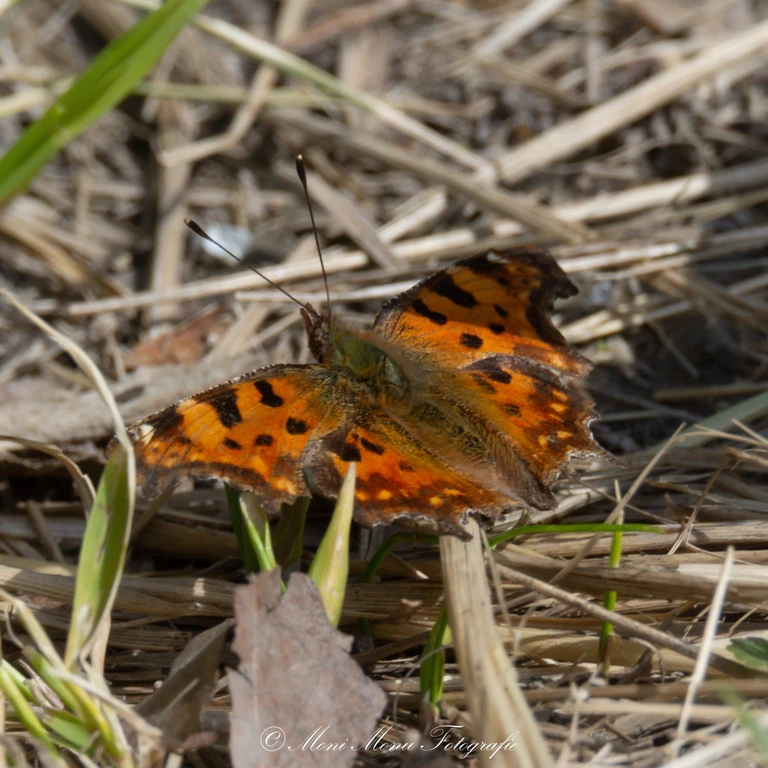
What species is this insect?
Polygonia c-album
